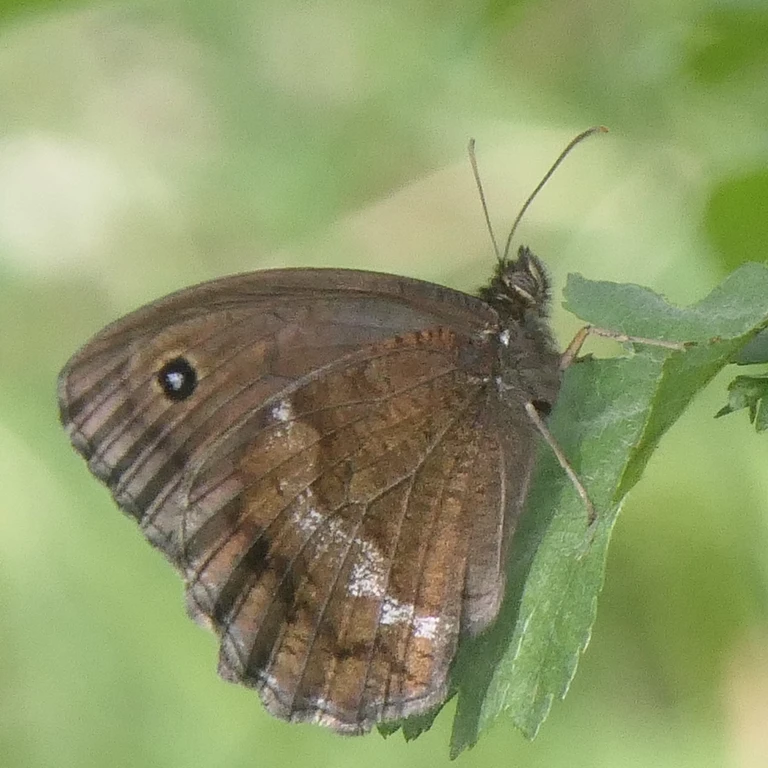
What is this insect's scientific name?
Minois dryas
